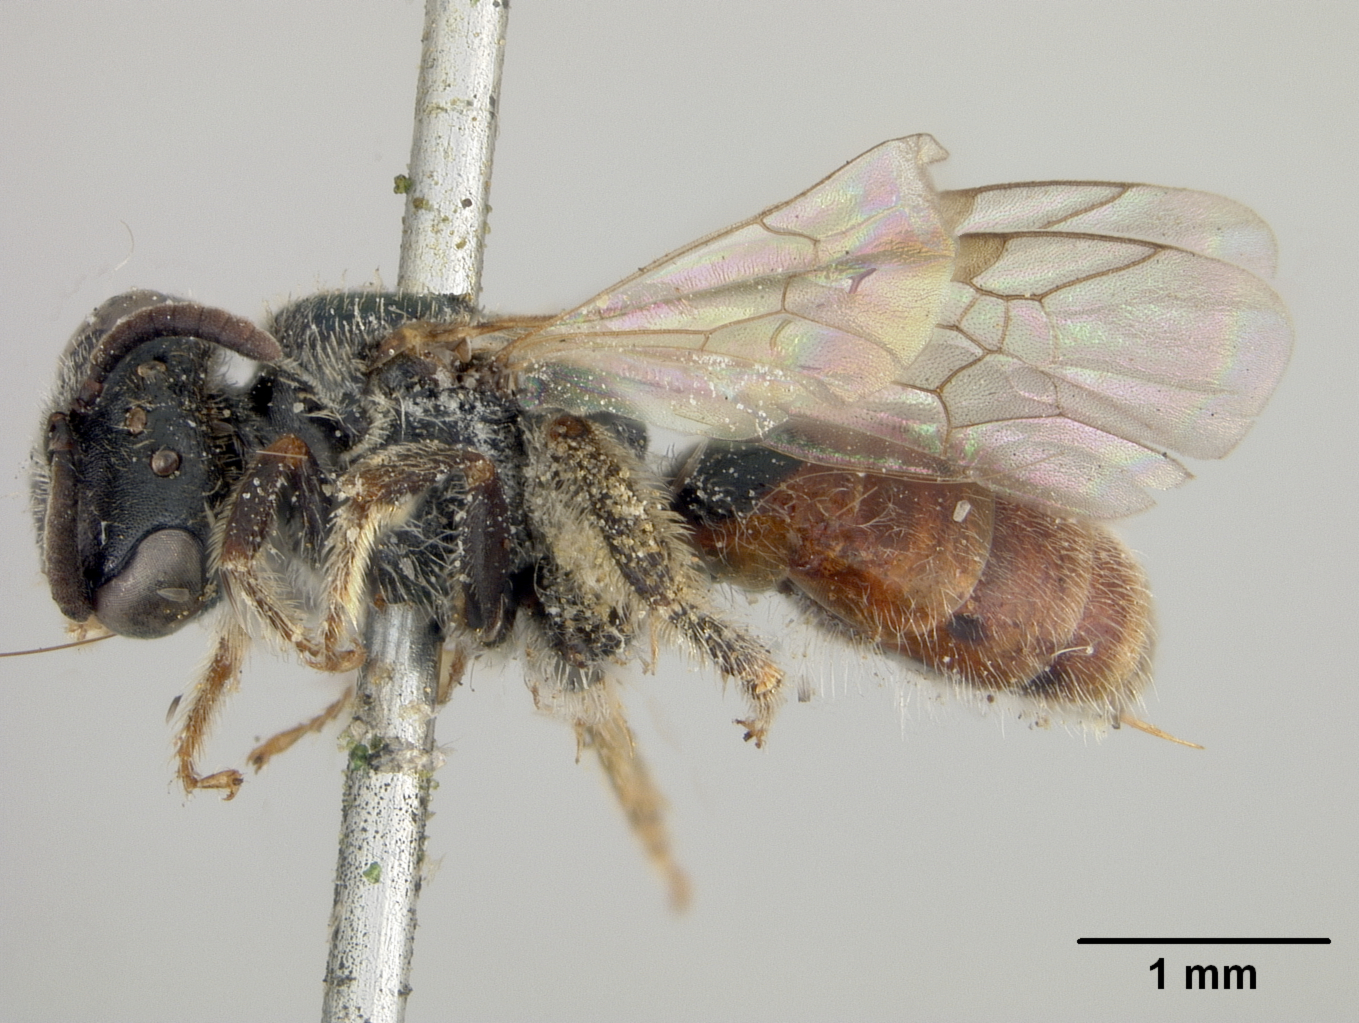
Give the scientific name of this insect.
Halictus erythrurus
